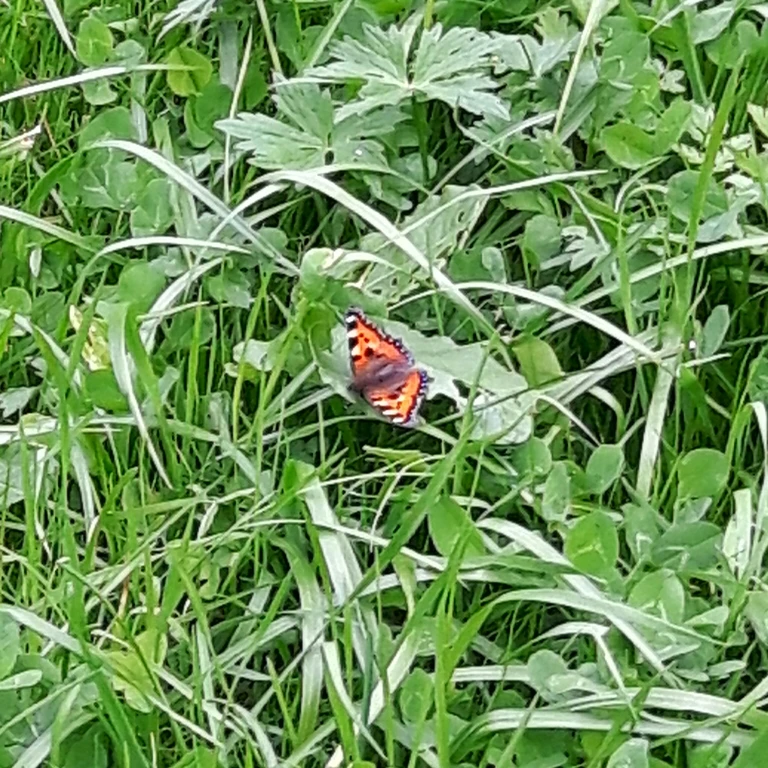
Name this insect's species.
Aglais urticae
